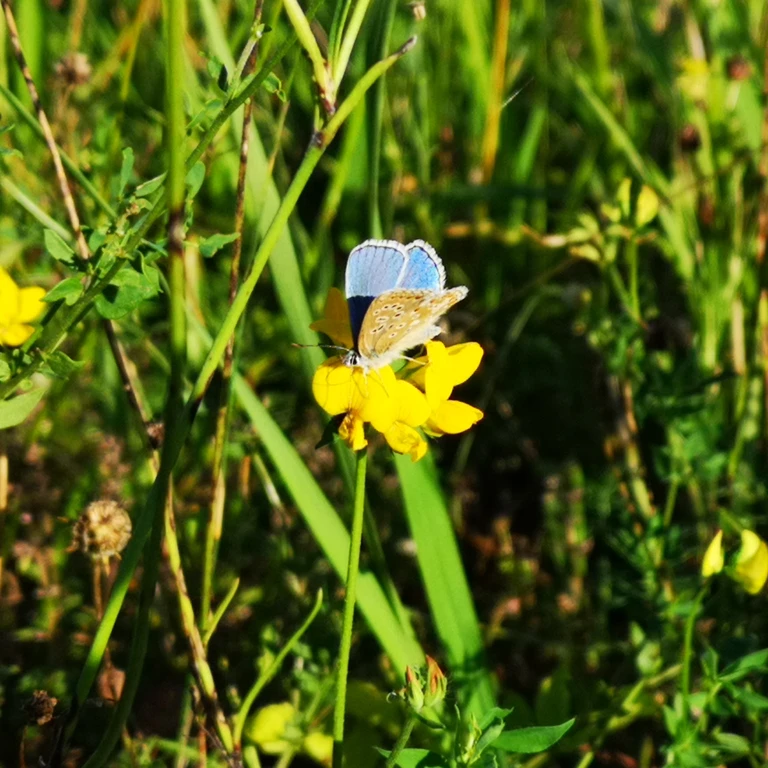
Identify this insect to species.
Lysandra bellargus
